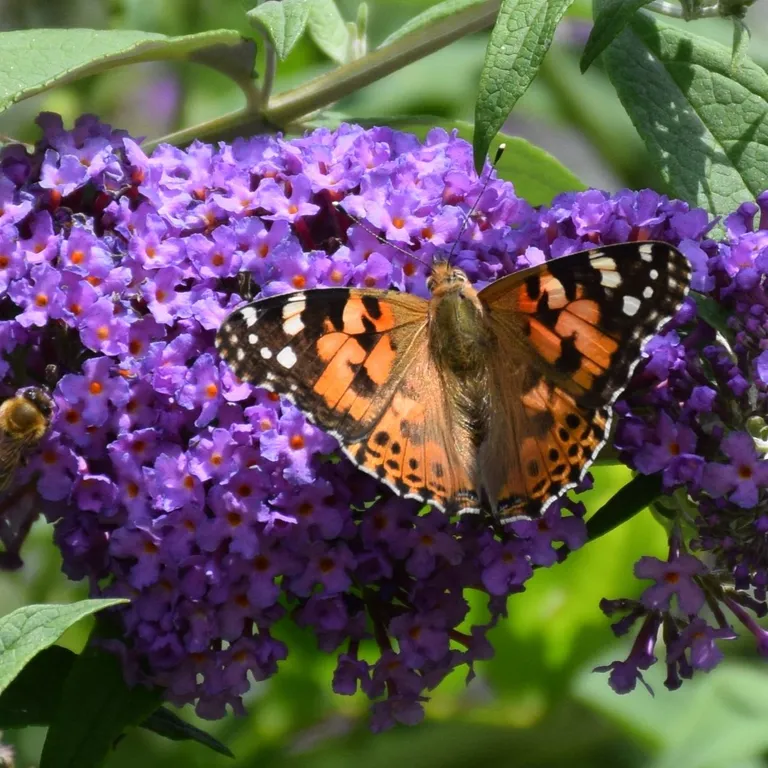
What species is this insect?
Vanessa cardui
